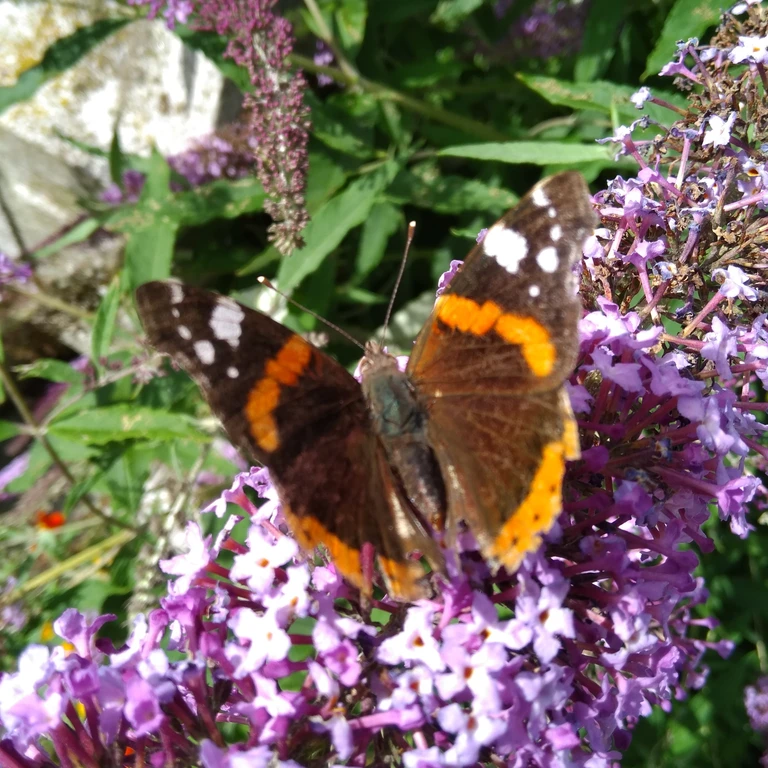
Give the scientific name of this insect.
Vanessa atalanta
